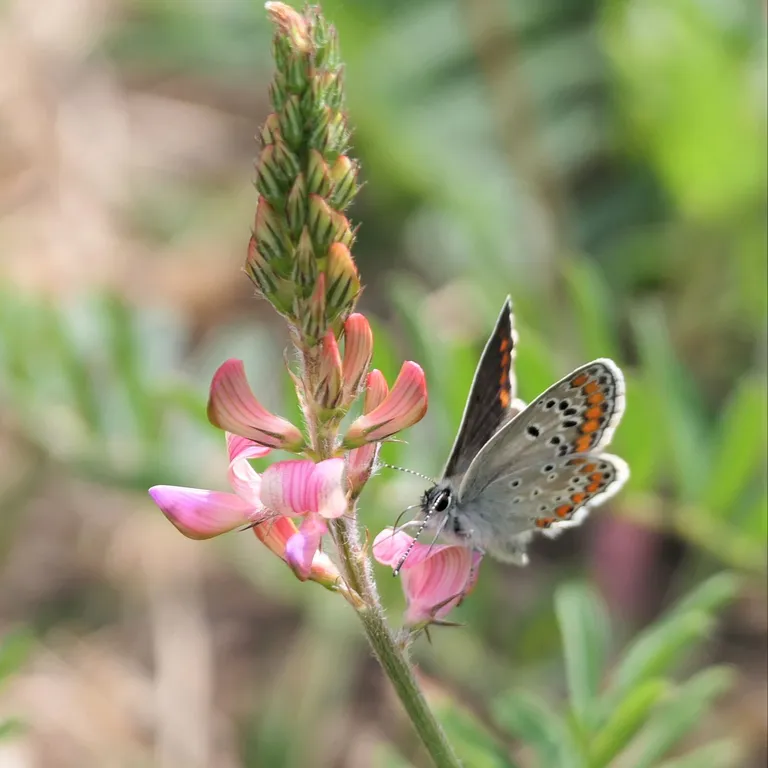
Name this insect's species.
Aricia agestis/artaxerxes
